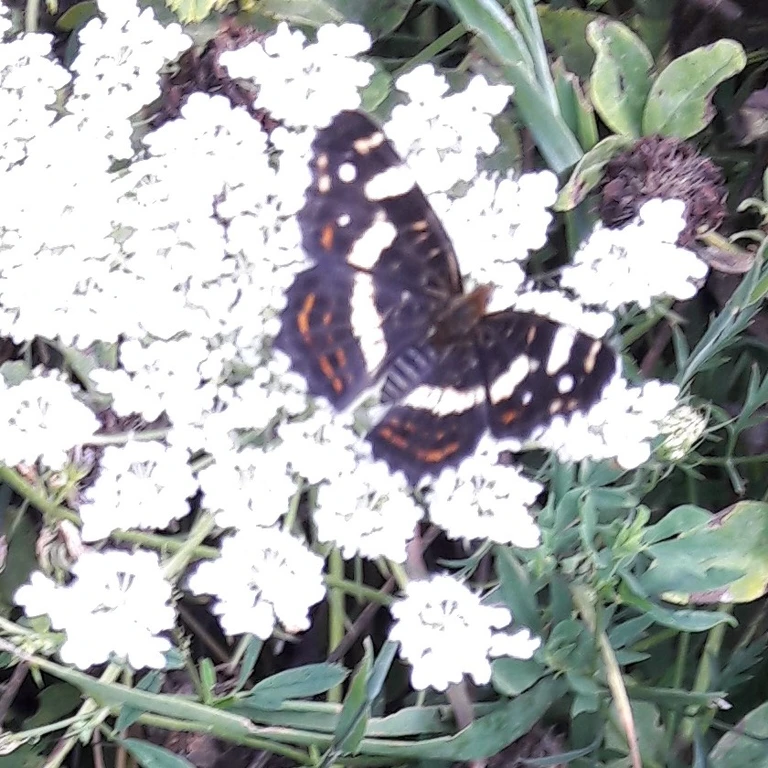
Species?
Araschnia levana
